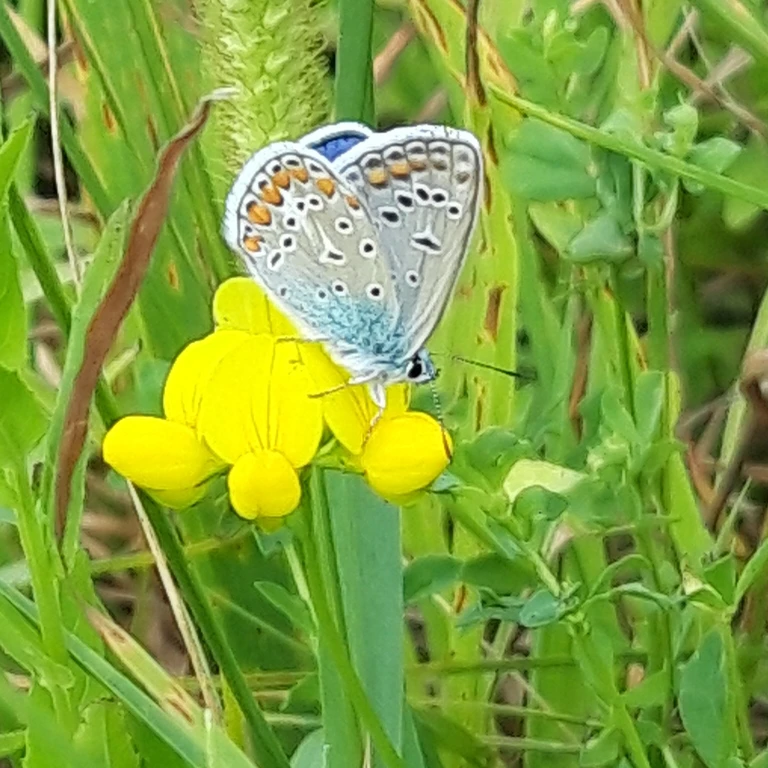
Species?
Polyommatus icarus
